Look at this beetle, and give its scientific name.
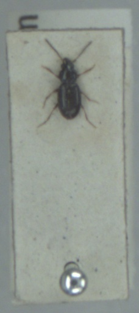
Bembidion obtusum
